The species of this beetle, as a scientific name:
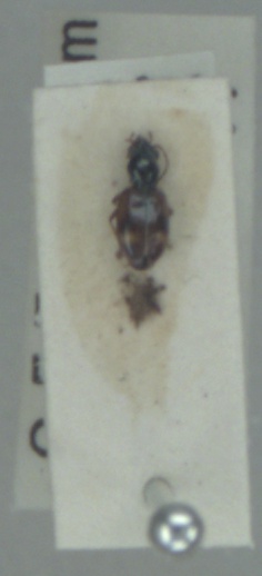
Bembidion articulatum
